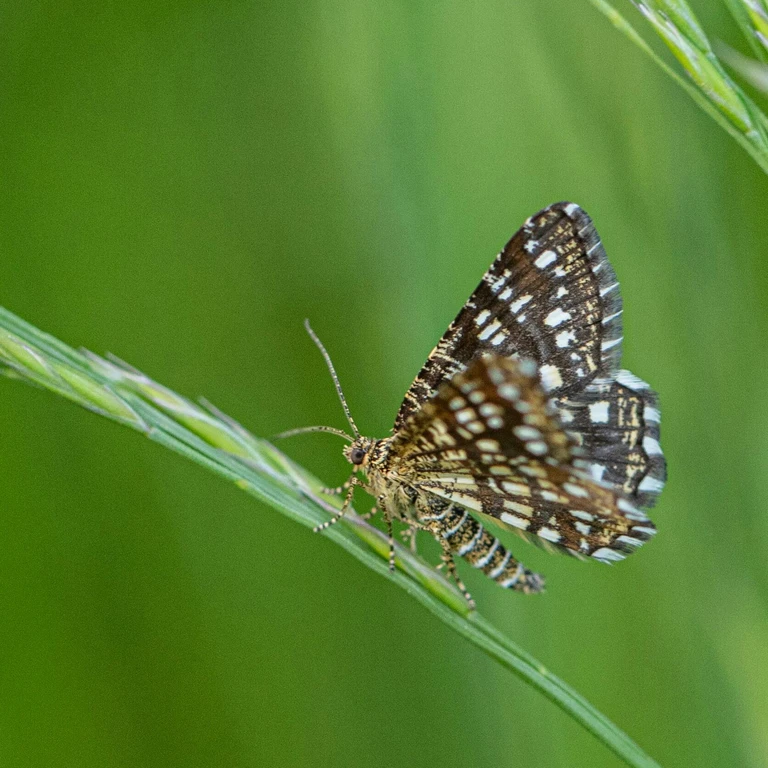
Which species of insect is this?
Chiasmia clathrata
